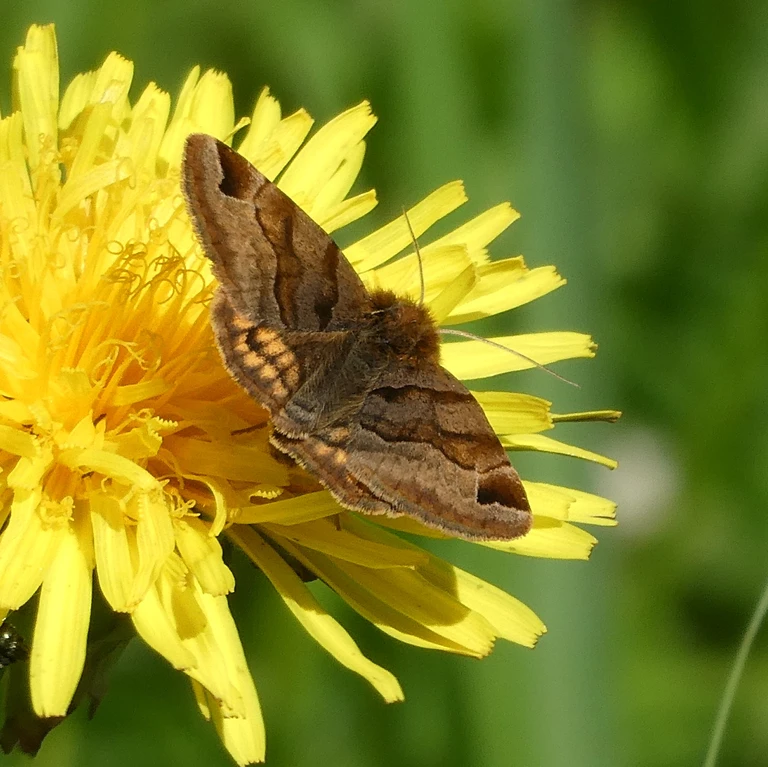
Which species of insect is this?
Euclidia glyphica
